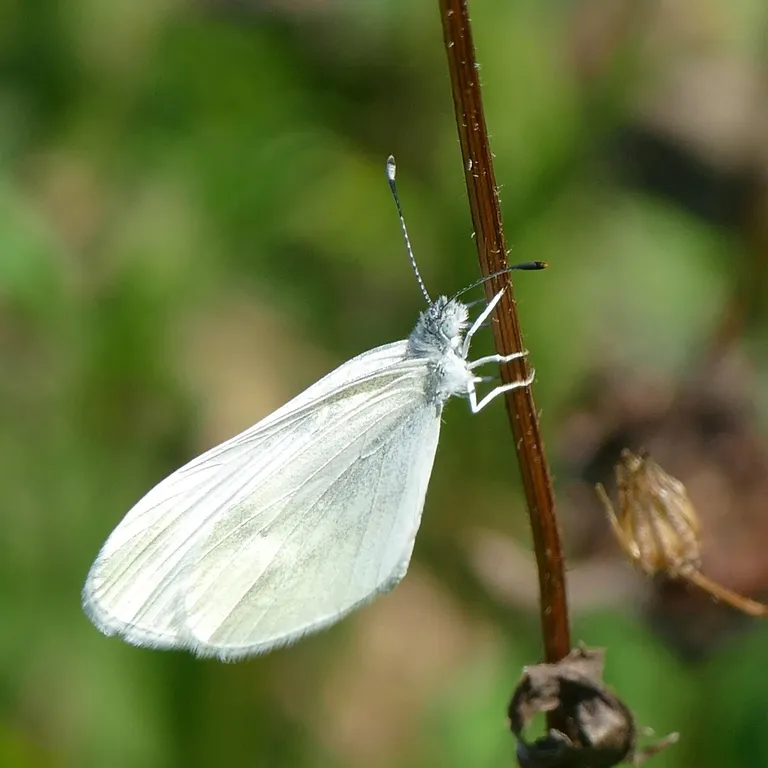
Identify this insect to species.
Leptidea sinapis/juvernica
